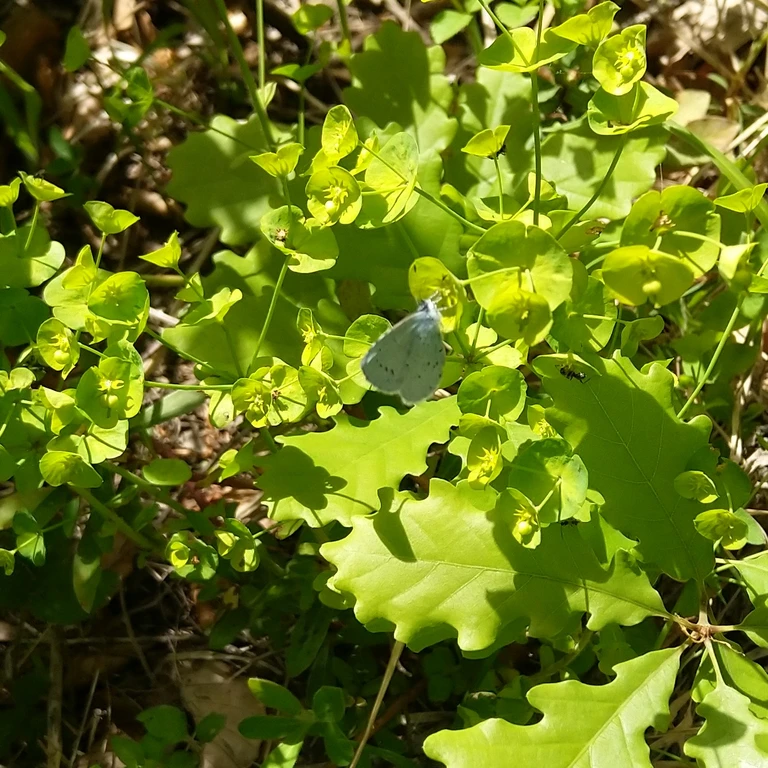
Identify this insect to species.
Celastrina argiolus
